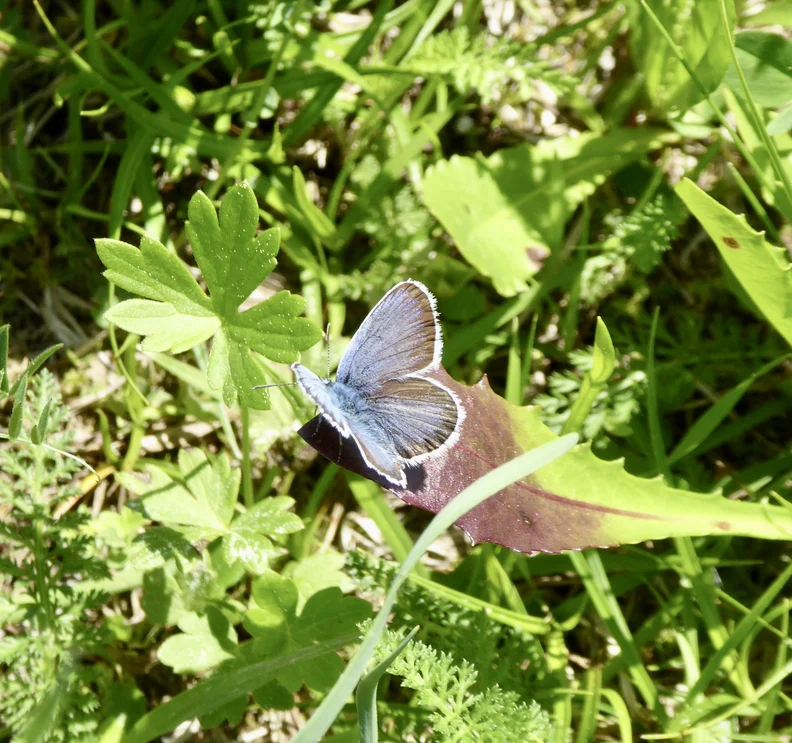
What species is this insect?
Plebejus argus
